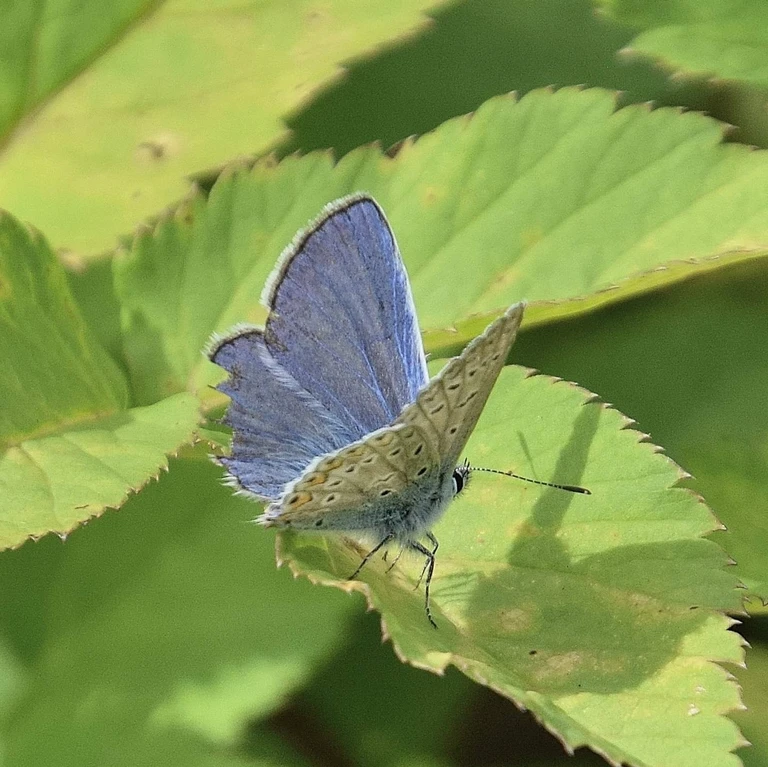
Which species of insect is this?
Polyommatus icarus
